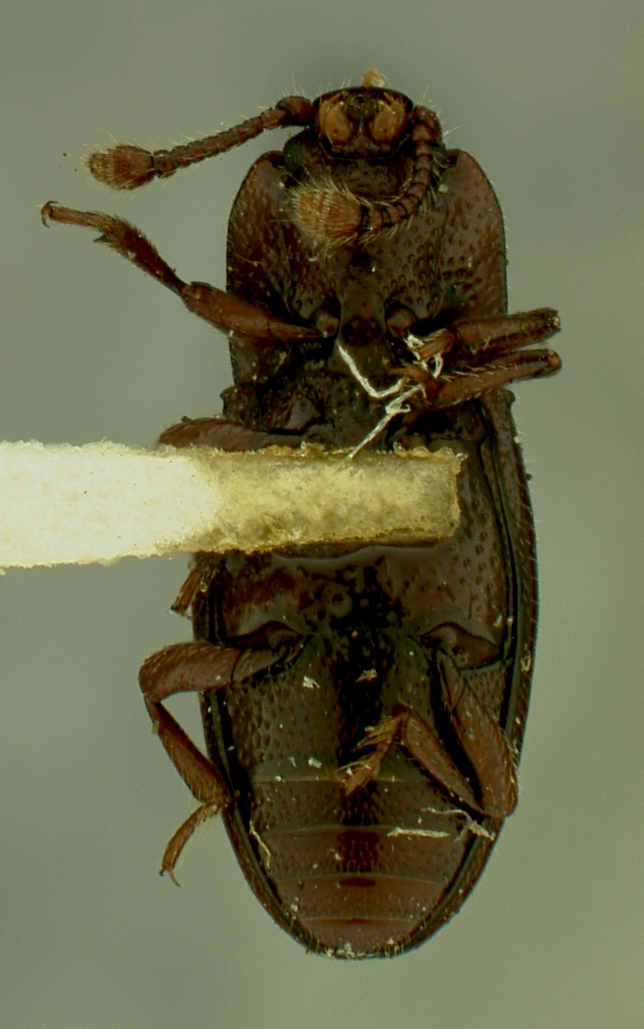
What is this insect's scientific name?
Cerylon californicum
